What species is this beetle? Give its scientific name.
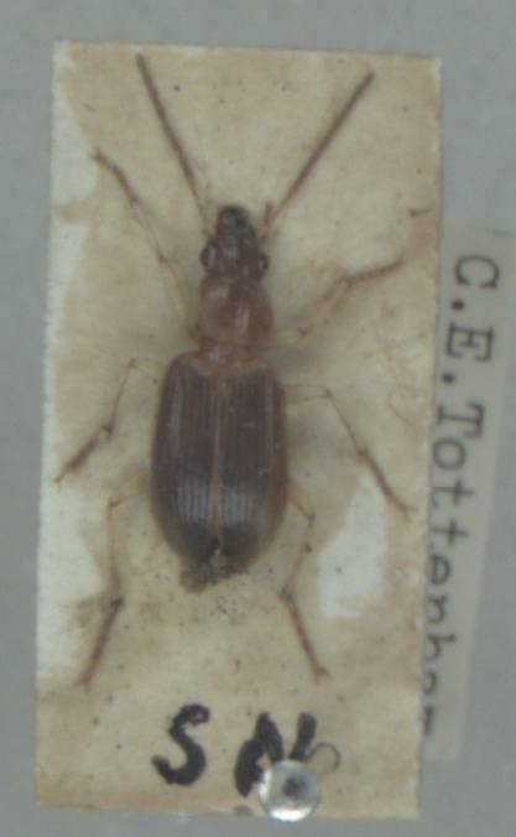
Paranchus albipes
